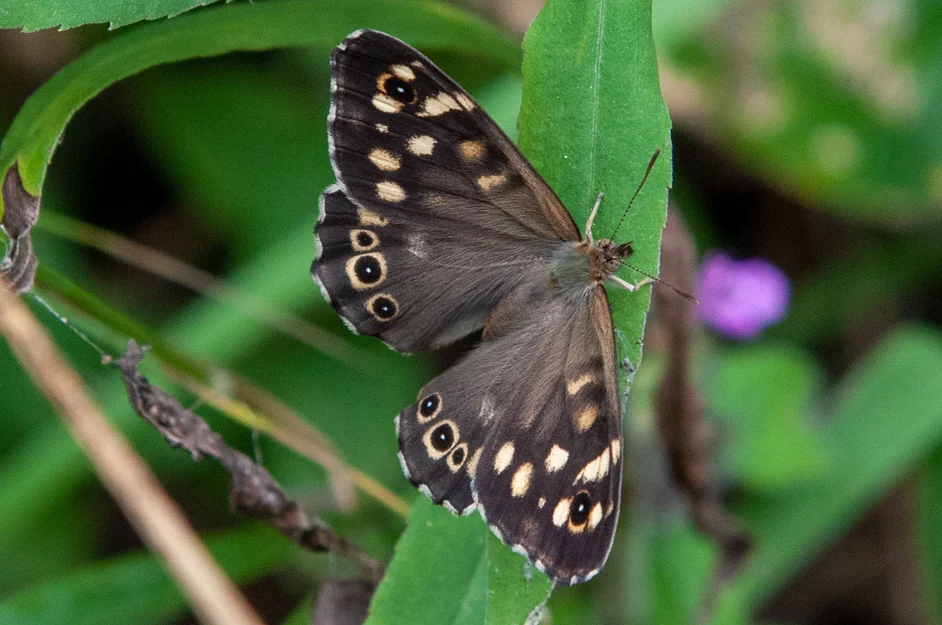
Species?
Pararge aegeria
